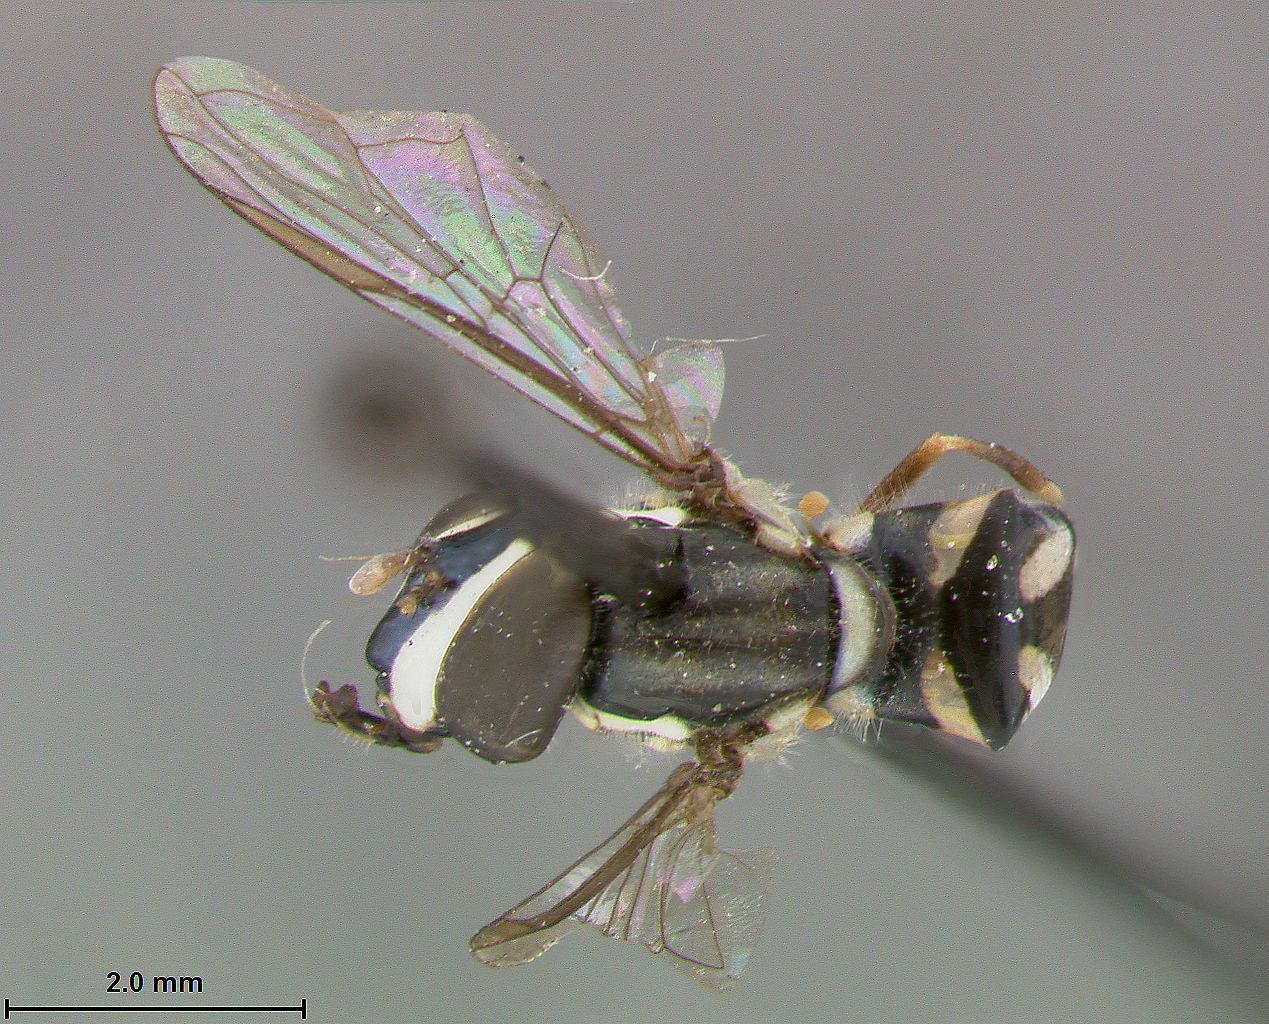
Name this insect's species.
Allograpta piurana
